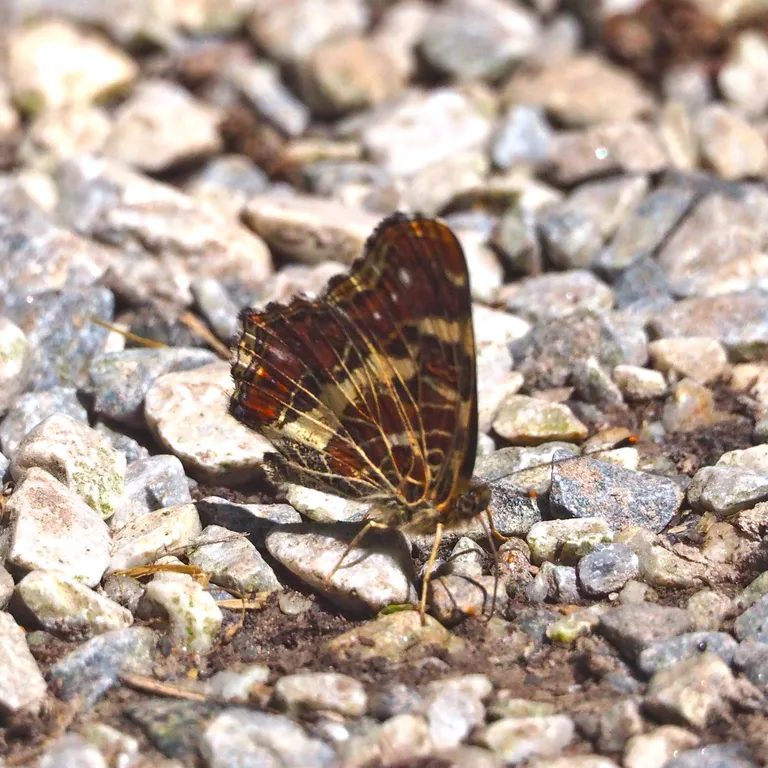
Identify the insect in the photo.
Araschnia levana
